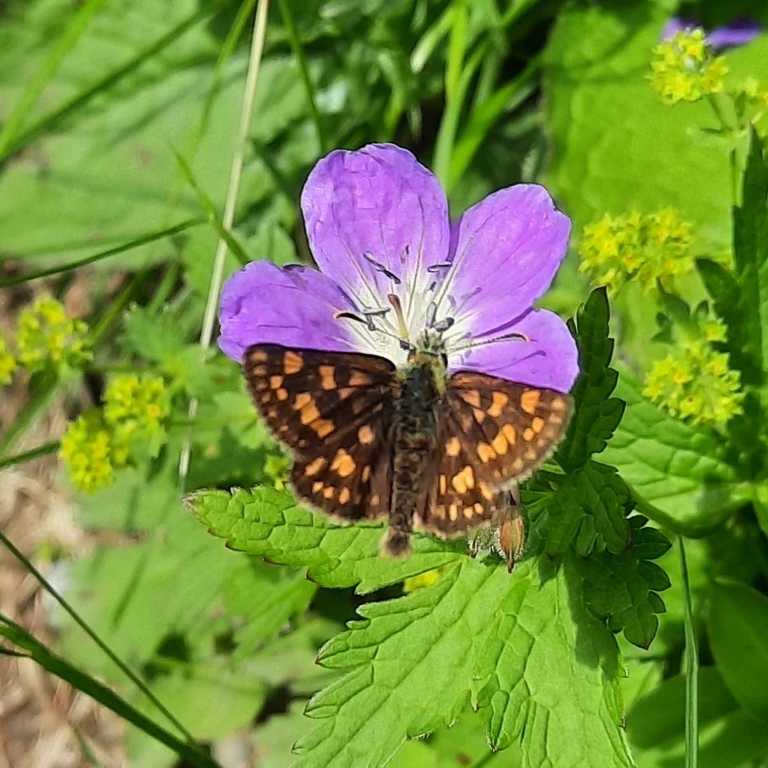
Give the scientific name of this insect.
Carterocephalus palaemon
